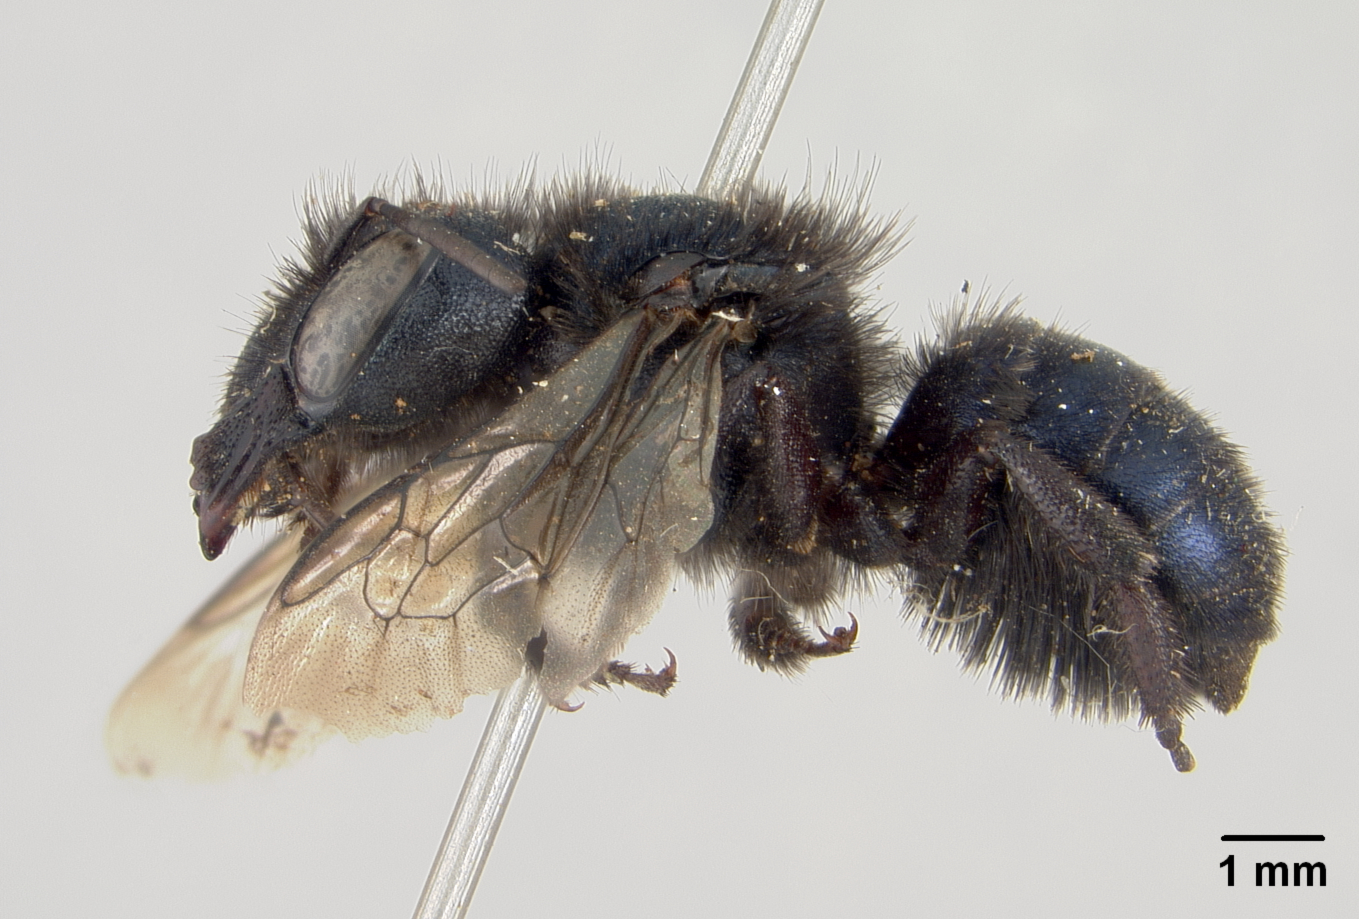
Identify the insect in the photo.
Osmia nassa
